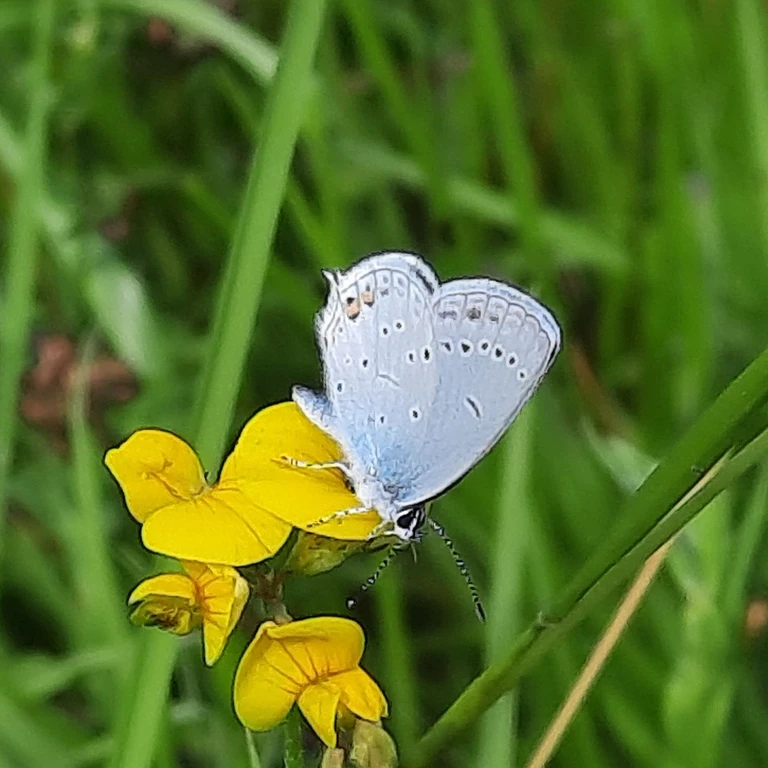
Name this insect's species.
Cupido argiades (also Elkalyce argiades)
